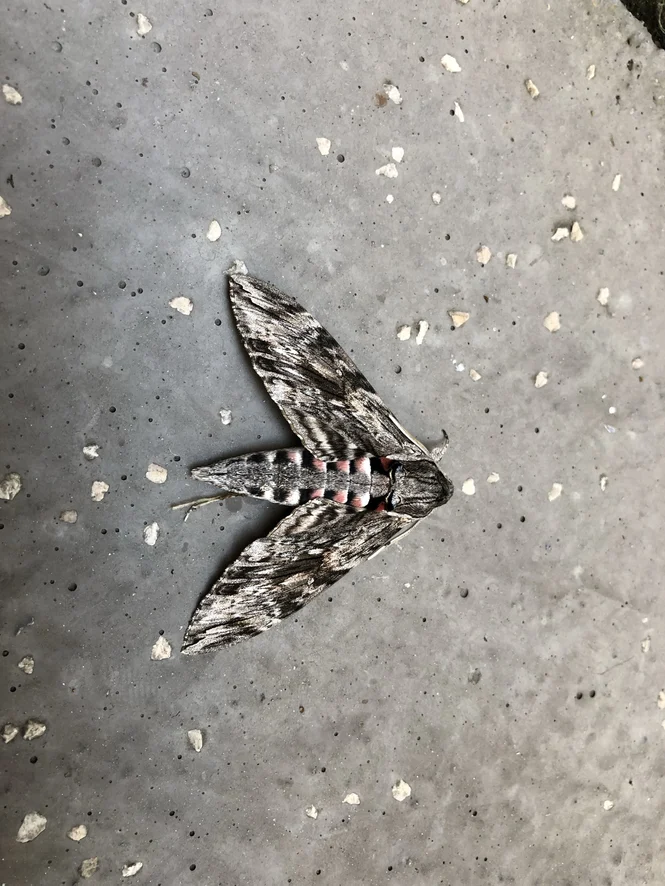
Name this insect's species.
Agrius convolvuli
